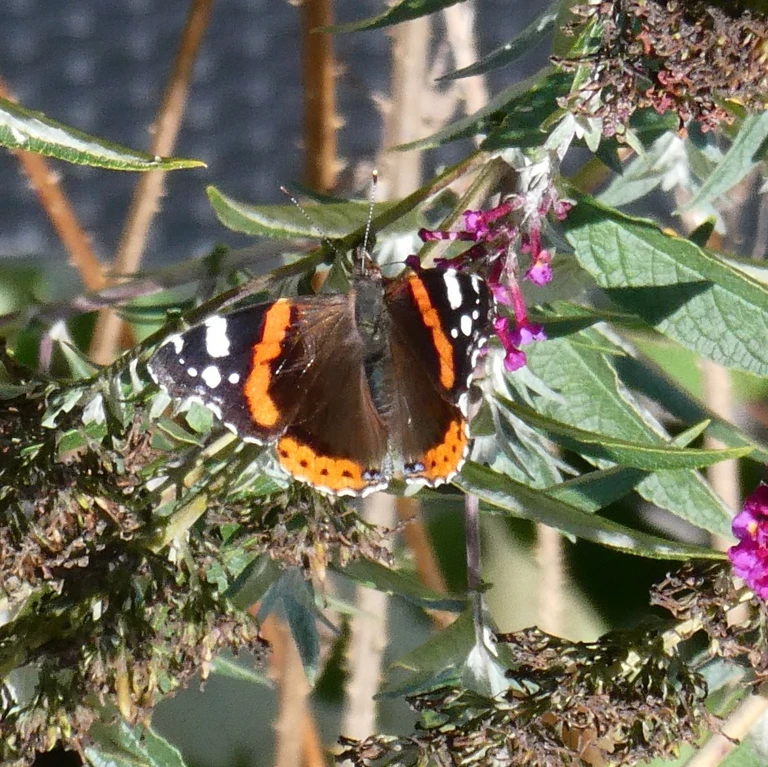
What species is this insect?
Vanessa atalanta
